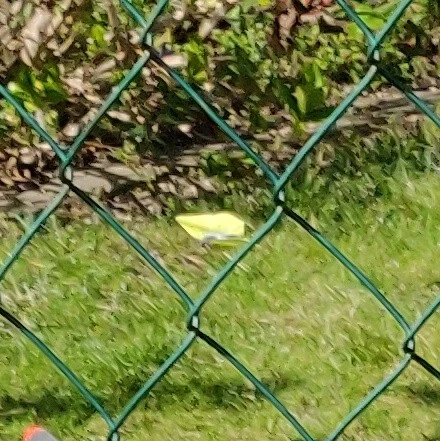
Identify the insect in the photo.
Gonepteryx rhamni
